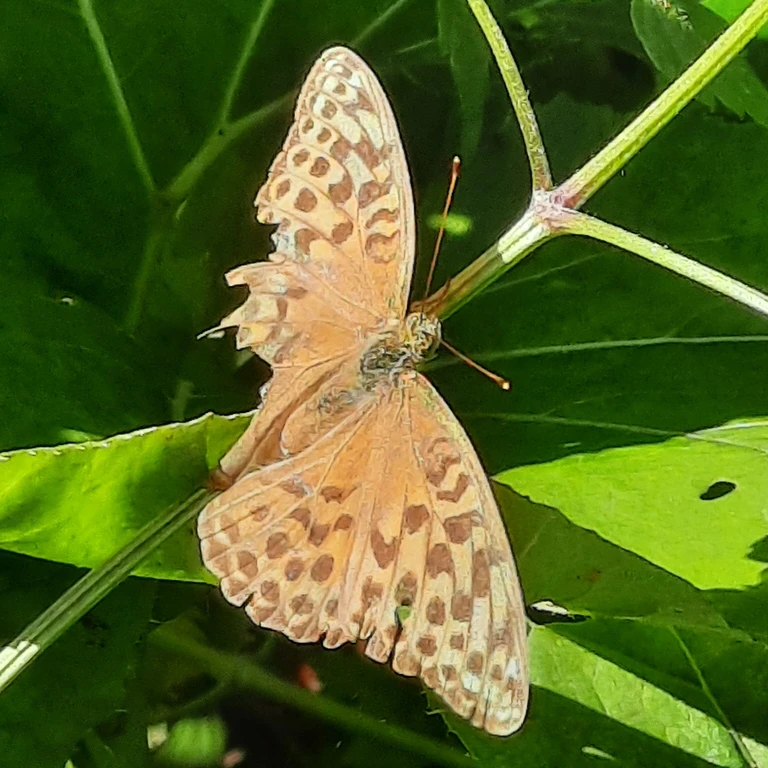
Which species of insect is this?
Argynnis paphia
